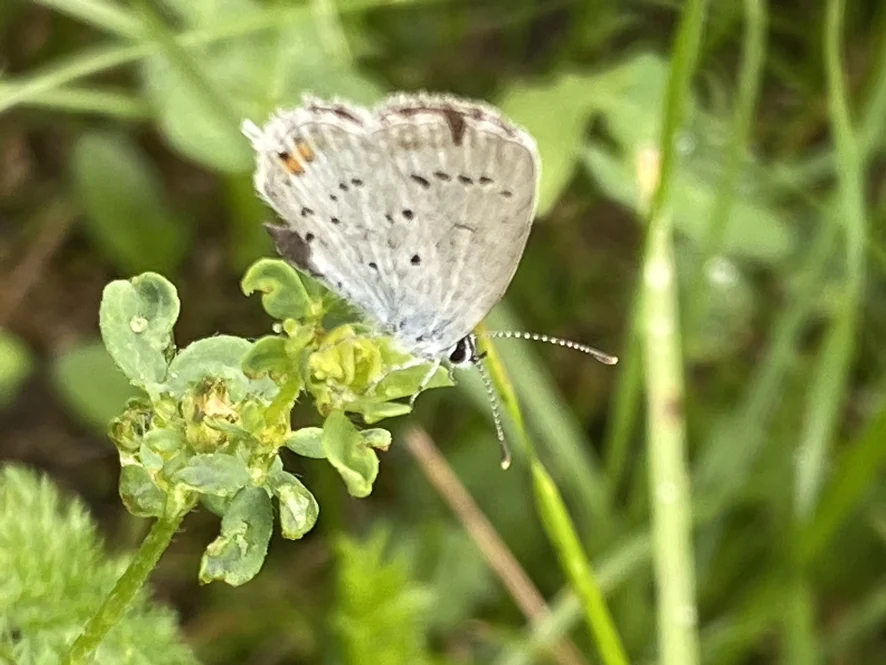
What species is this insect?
Cupido argiades (also Elkalyce argiades)
